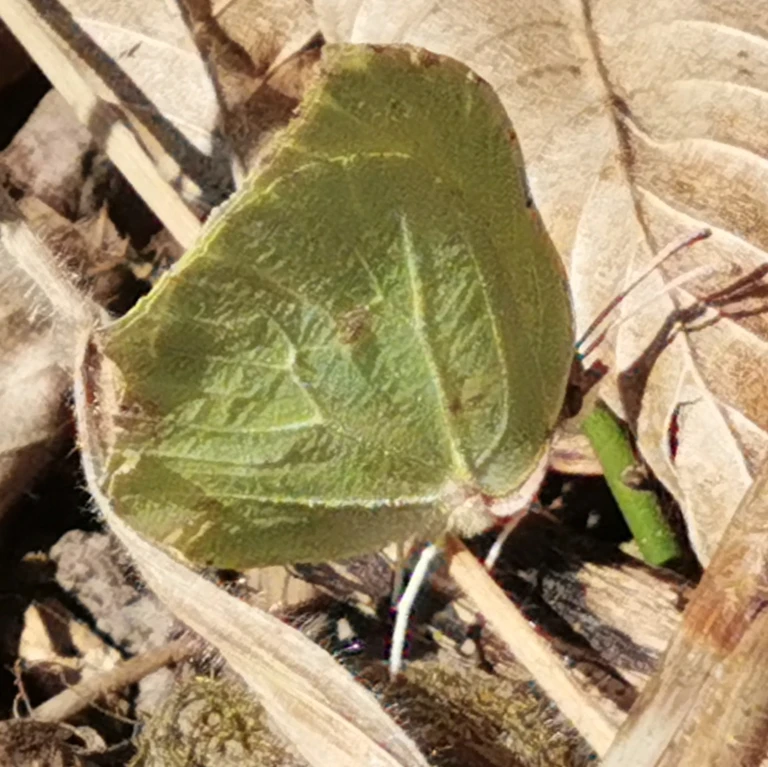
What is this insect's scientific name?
Gonepteryx rhamni
